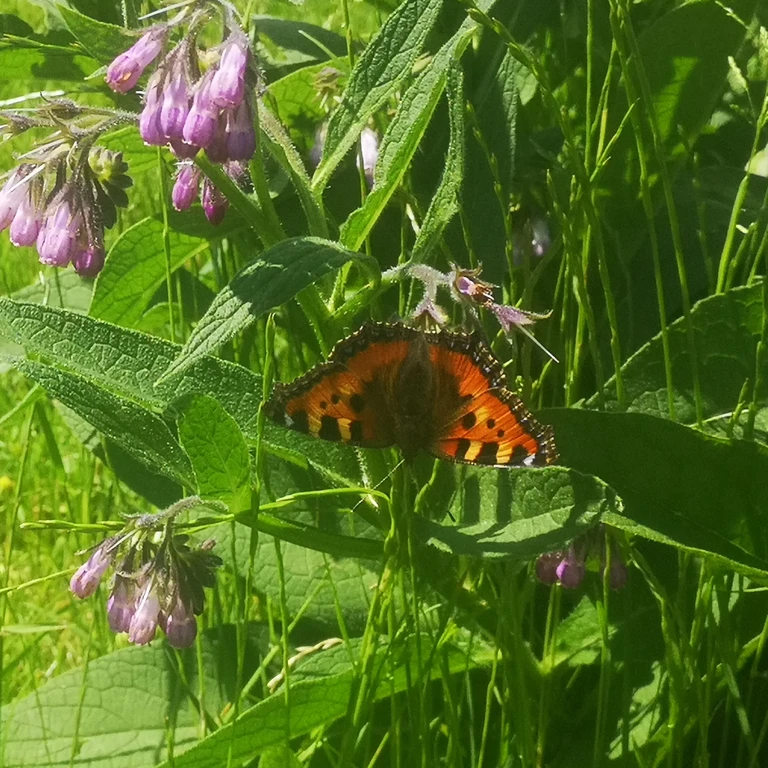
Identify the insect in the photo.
Aglais urticae
